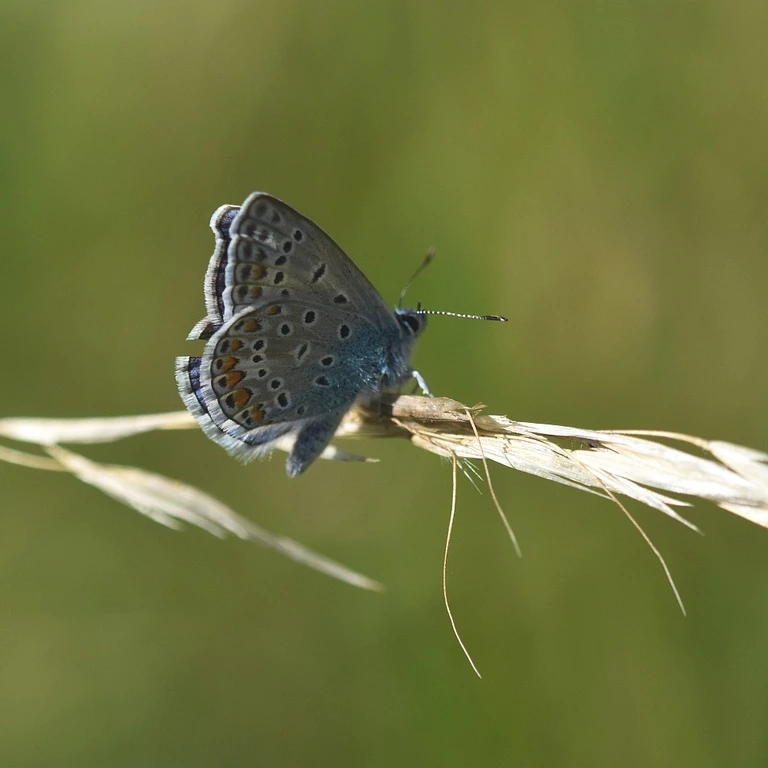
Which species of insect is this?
Polyommatus icarus
